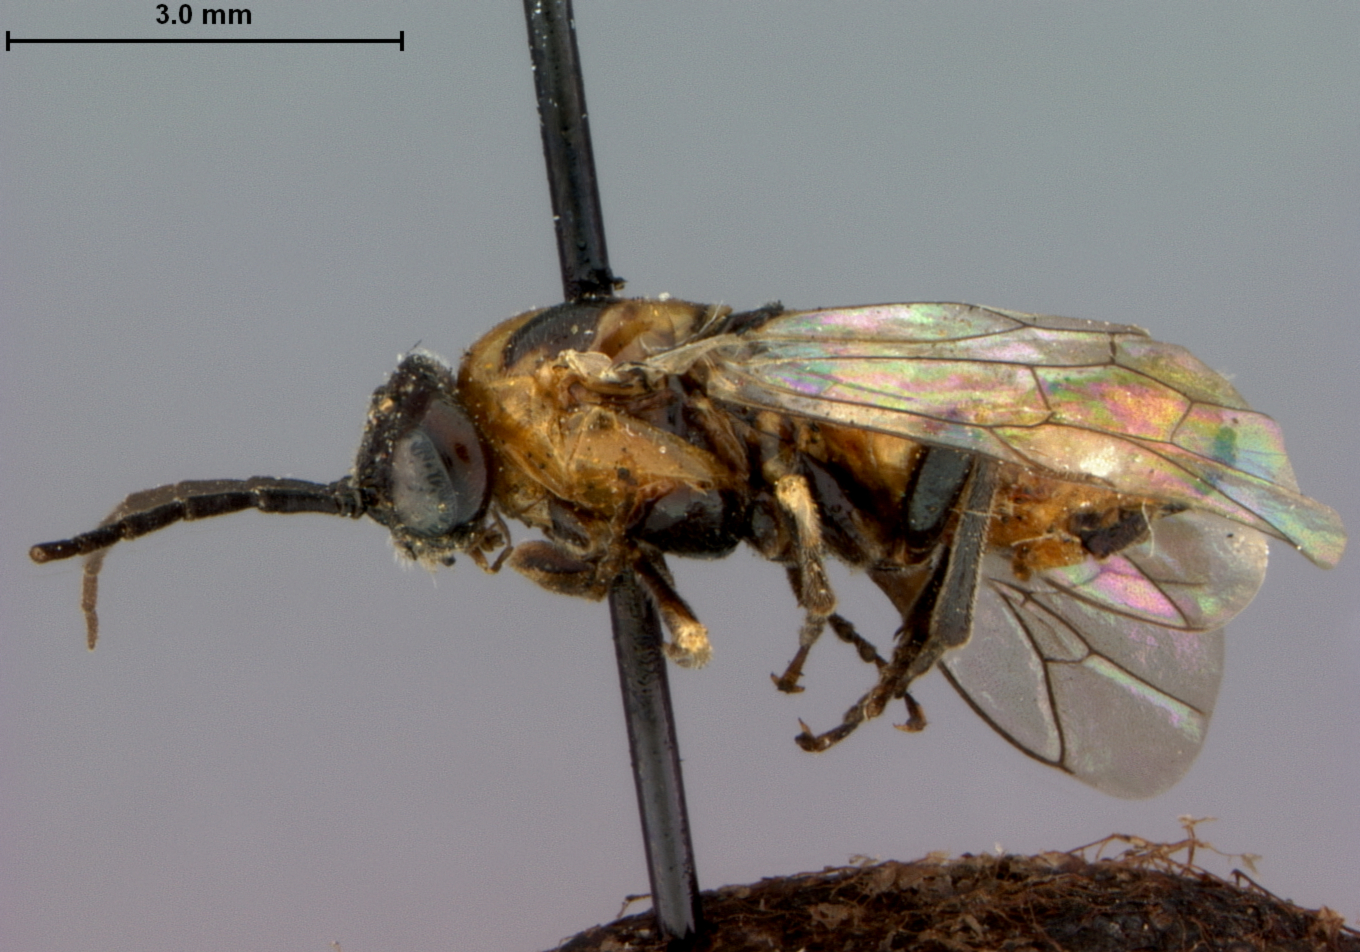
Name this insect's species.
Platycampus juniperi
